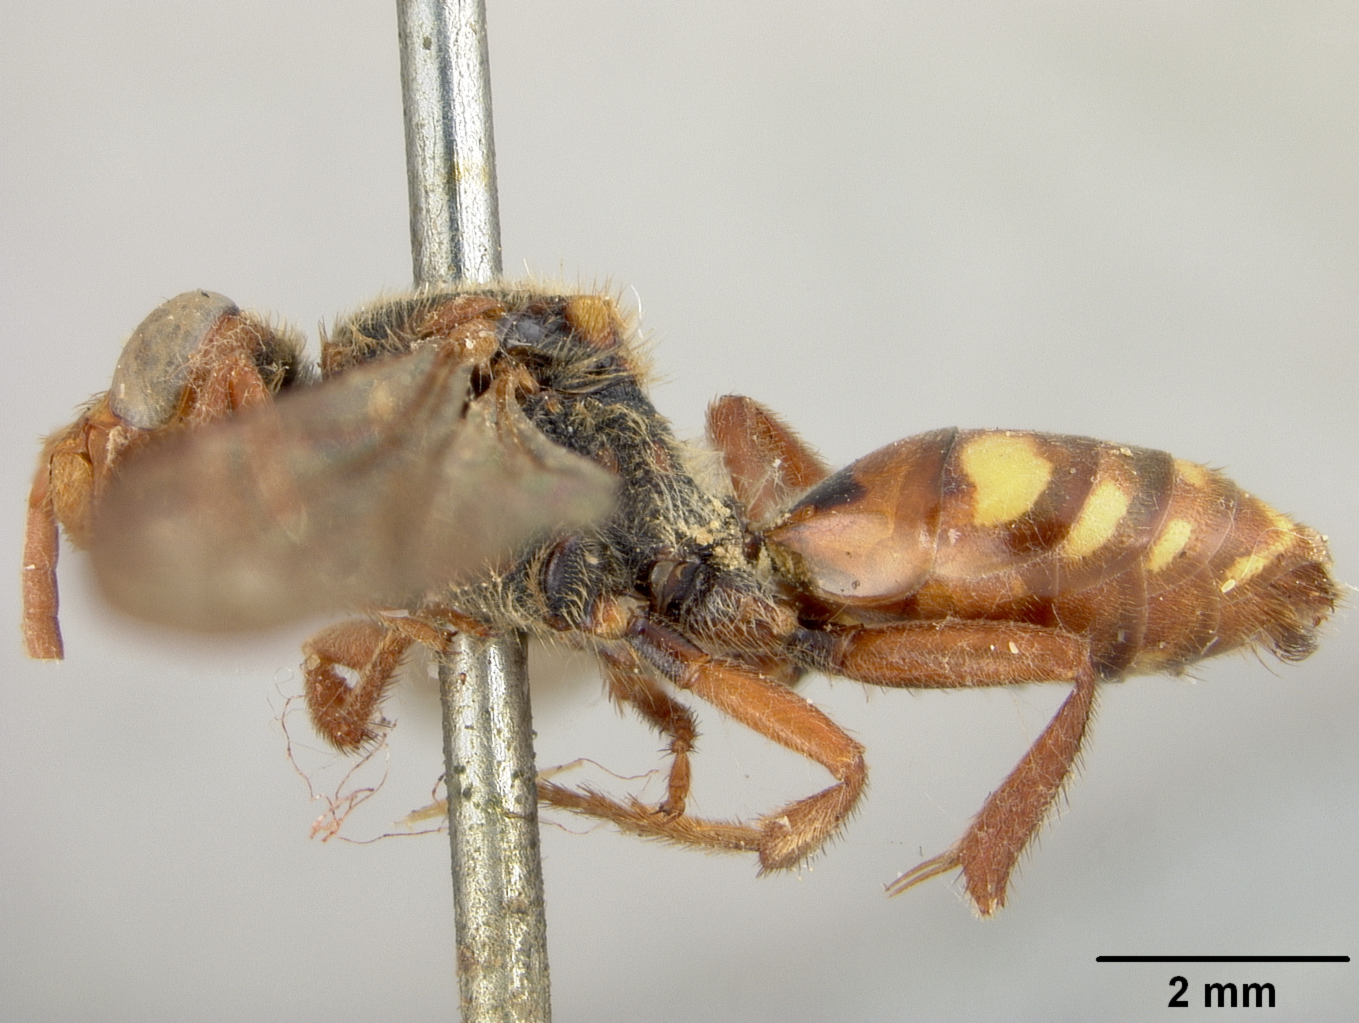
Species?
Nomada maculifrons
